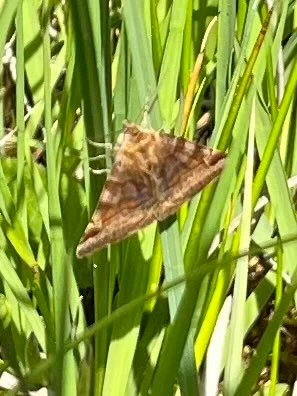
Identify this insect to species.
Euclidia glyphica
